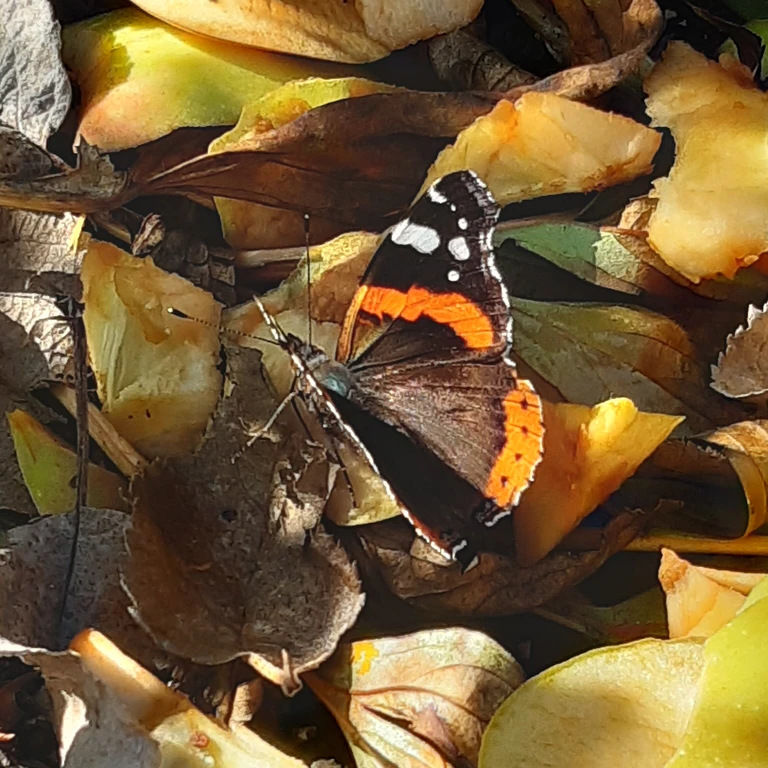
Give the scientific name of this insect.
Vanessa atalanta
